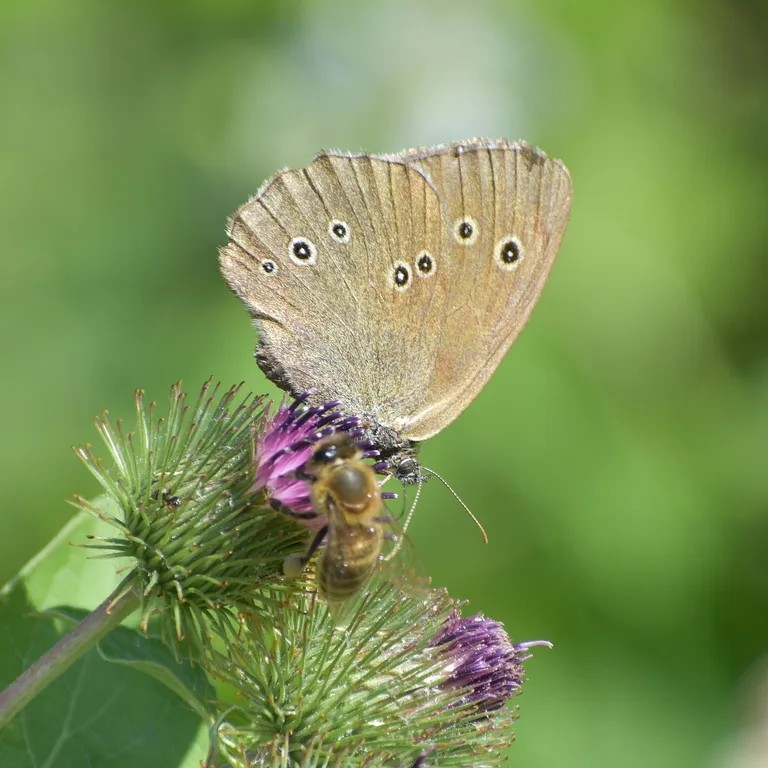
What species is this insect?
Aphantopus hyperantus
